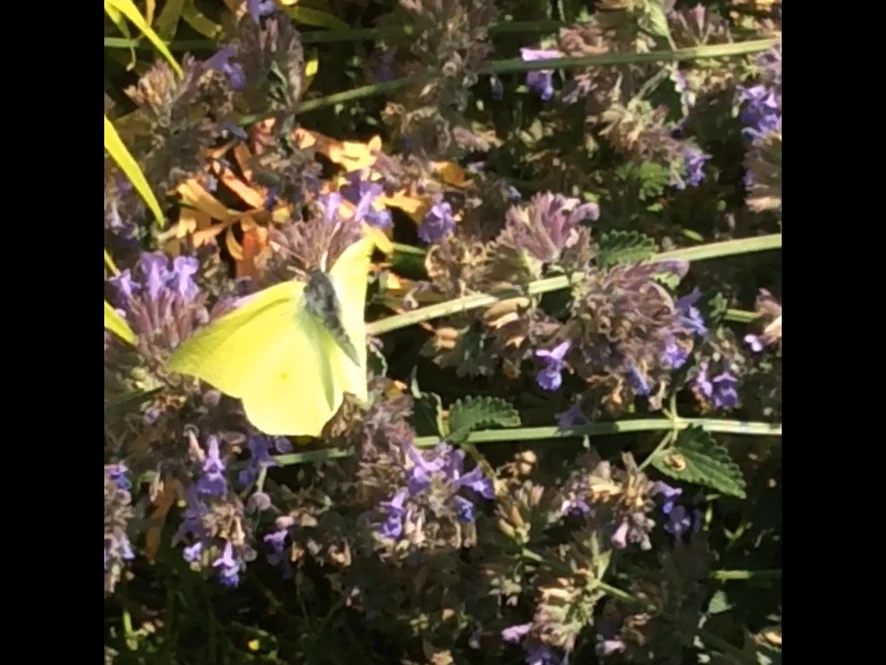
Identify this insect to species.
Gonepteryx rhamni
